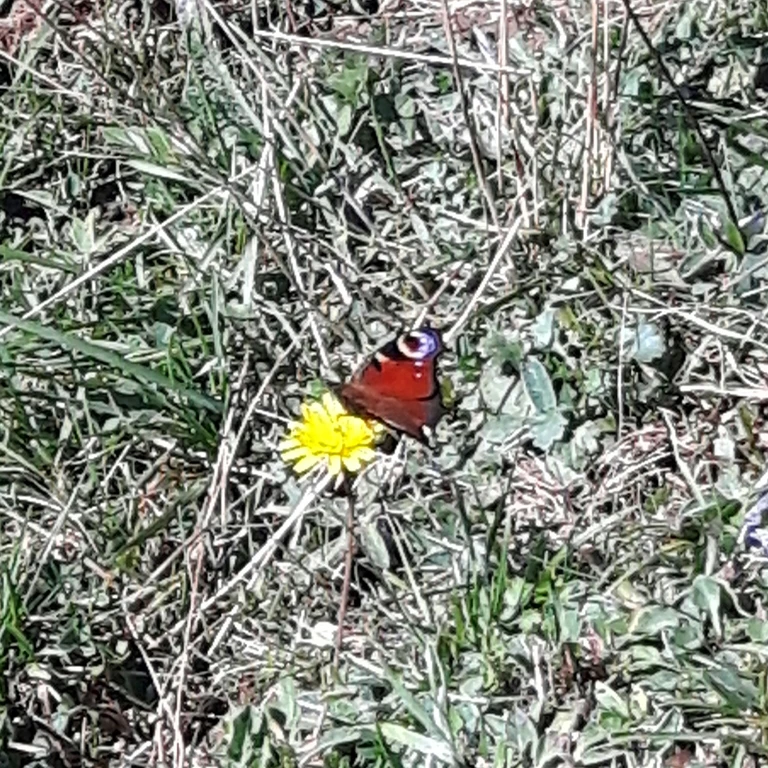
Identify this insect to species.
Aglais io
